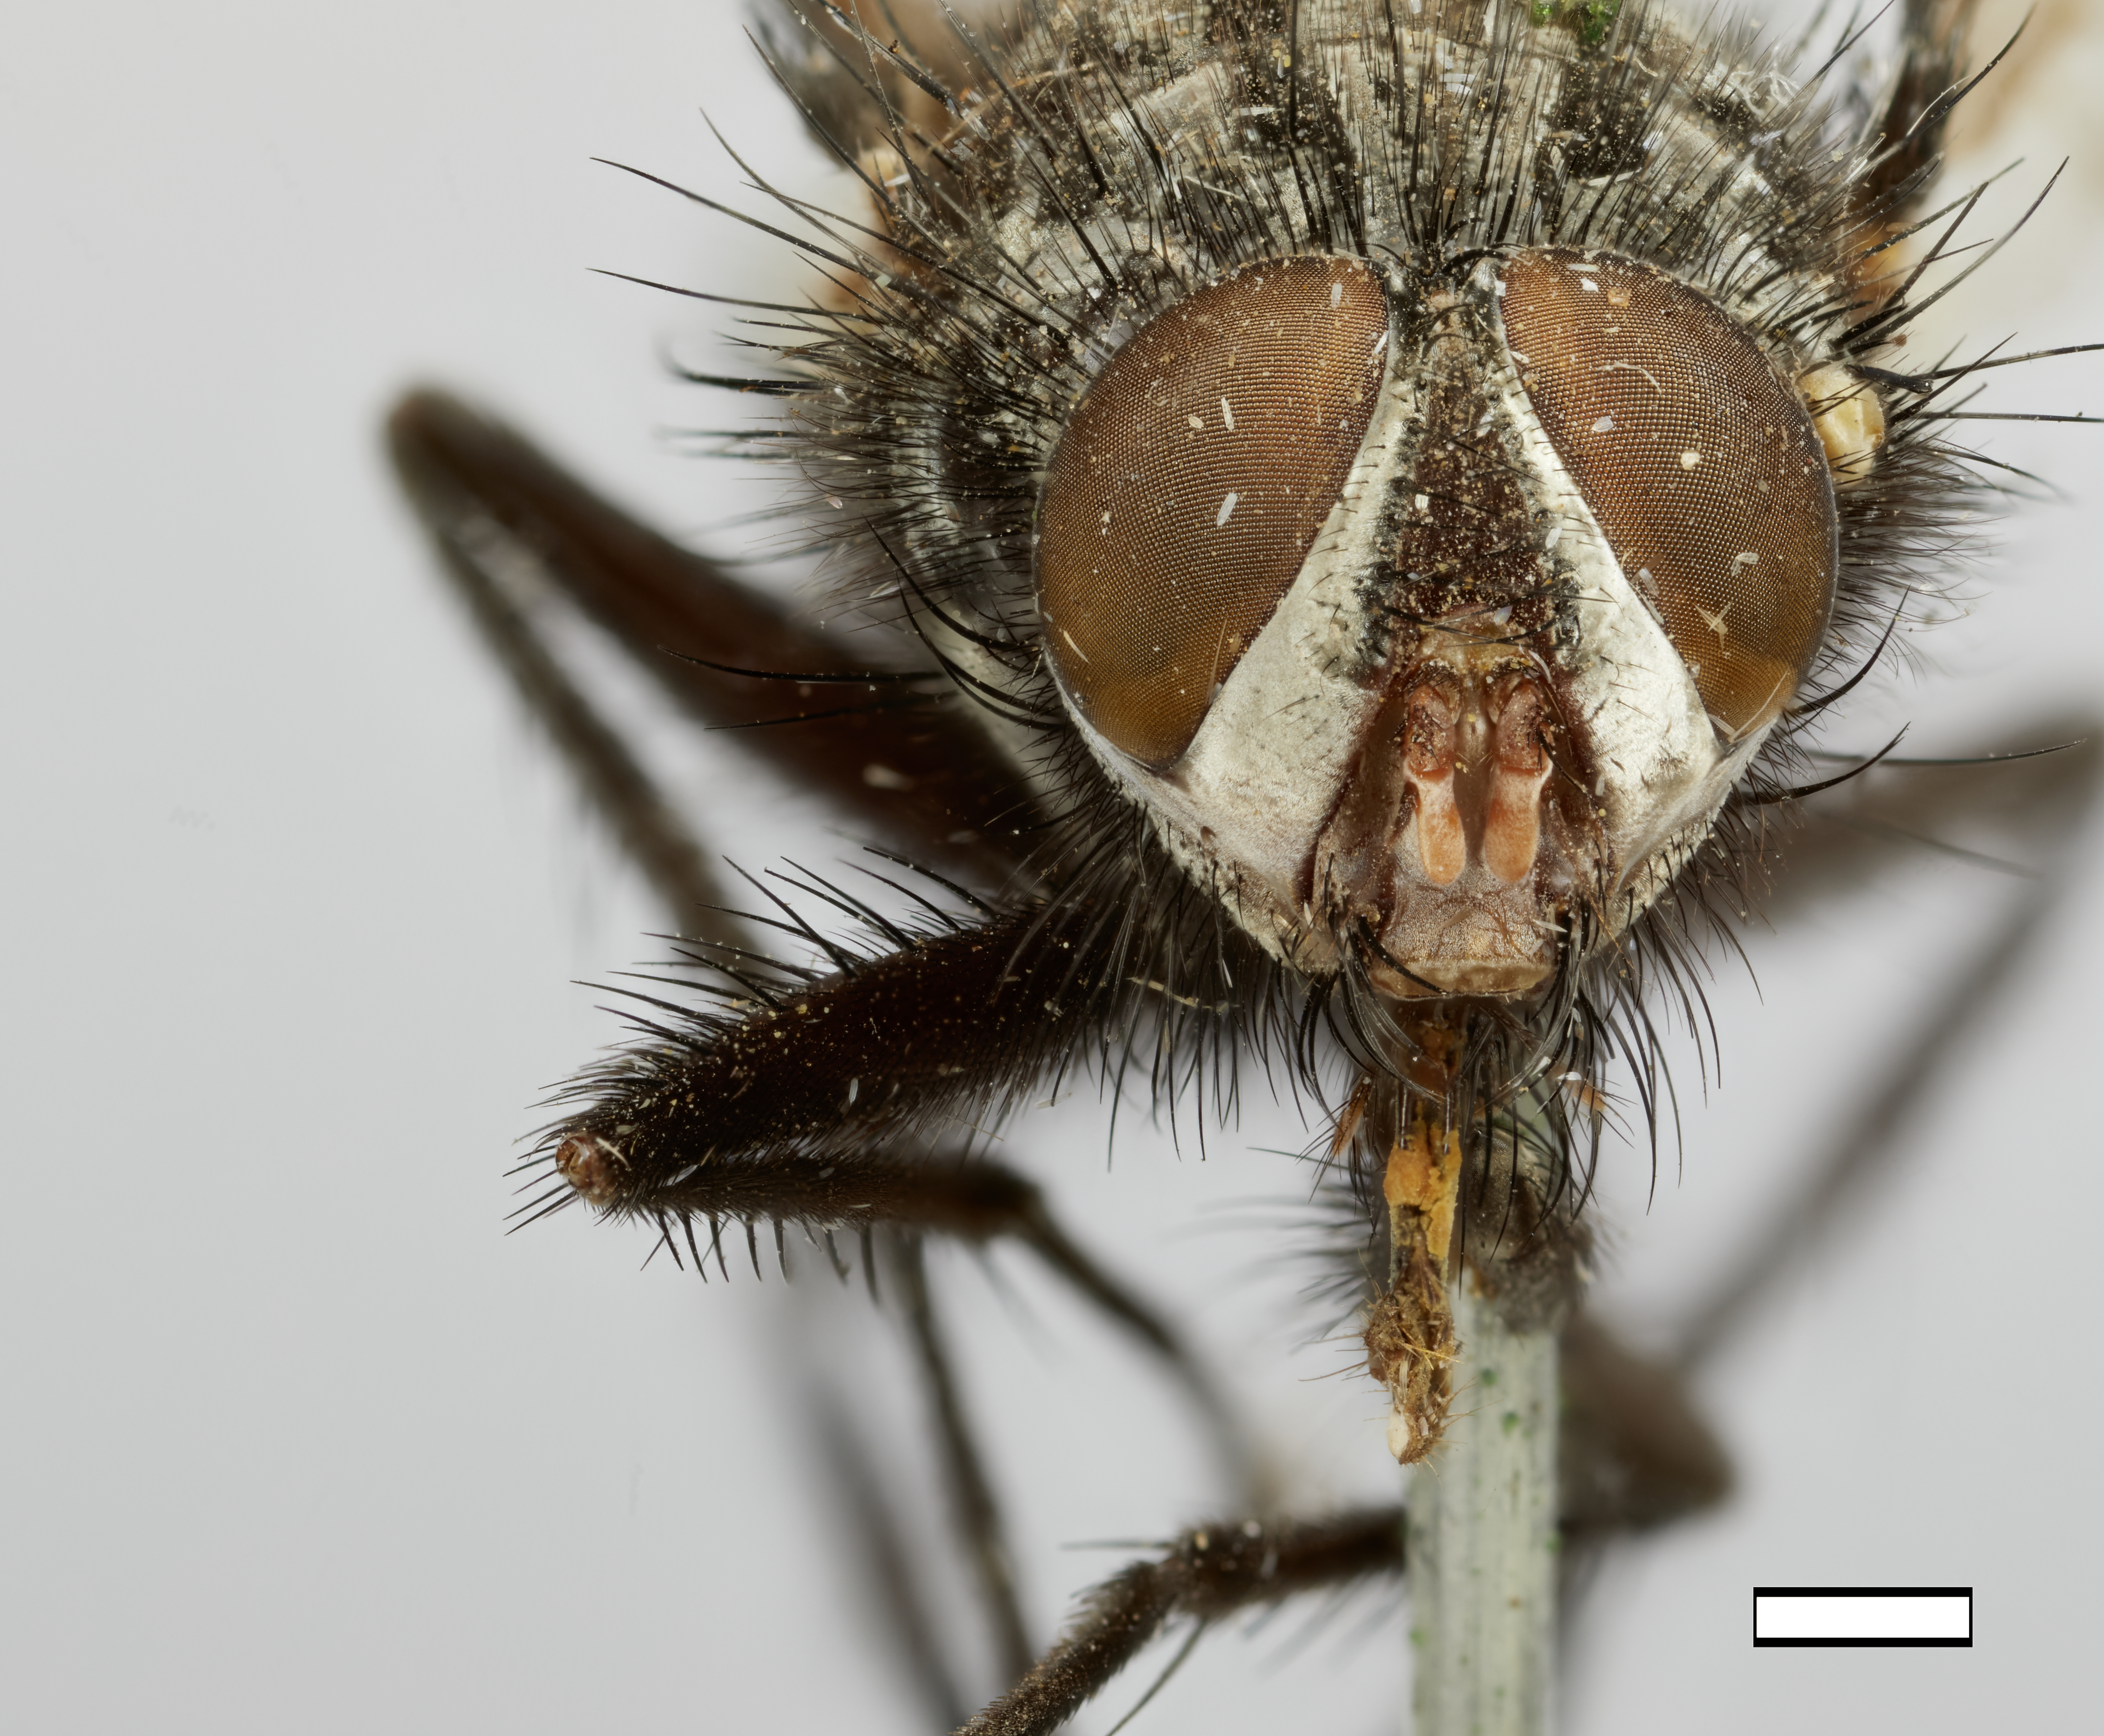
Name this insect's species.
Oreophyto ochricornis
